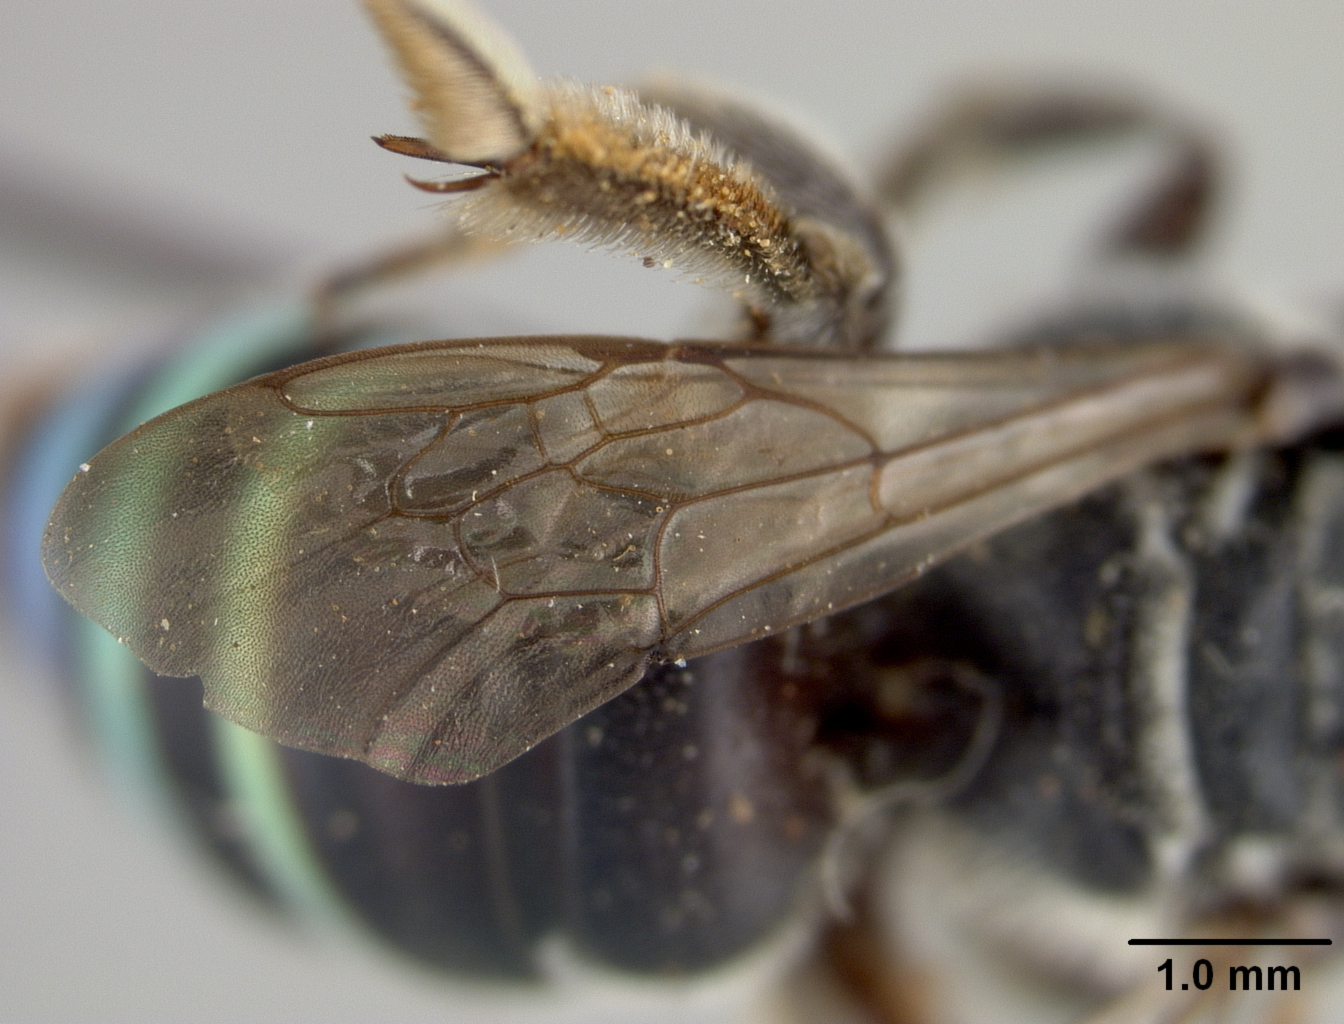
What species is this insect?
Nomia fedorensis
